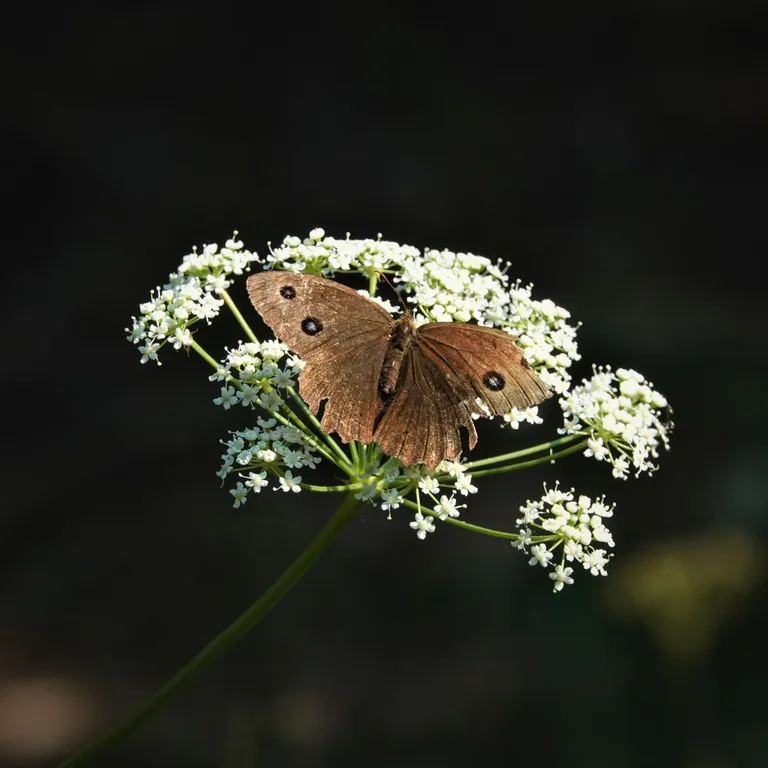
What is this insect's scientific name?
Minois dryas
